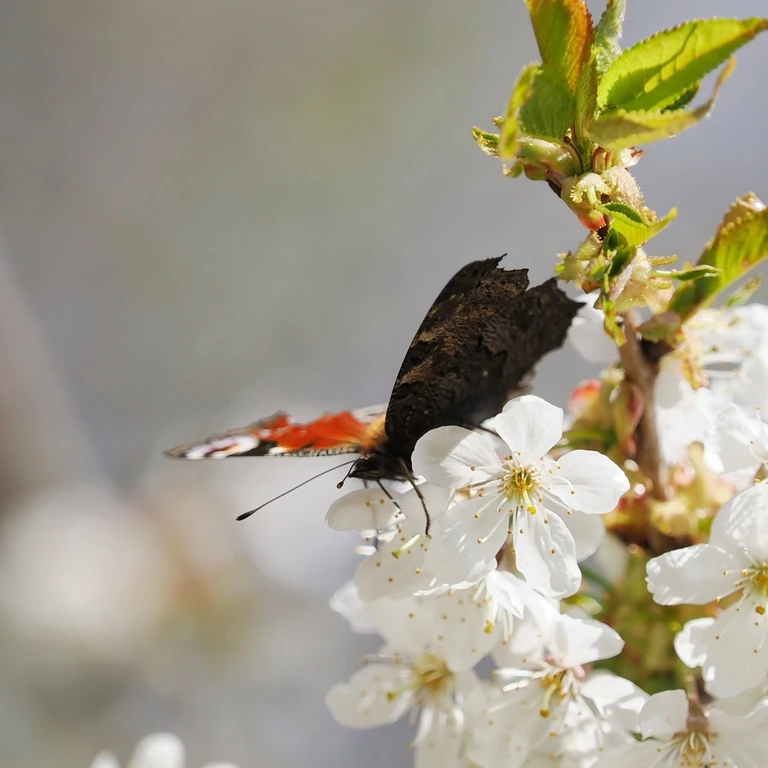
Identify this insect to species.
Aglais io
